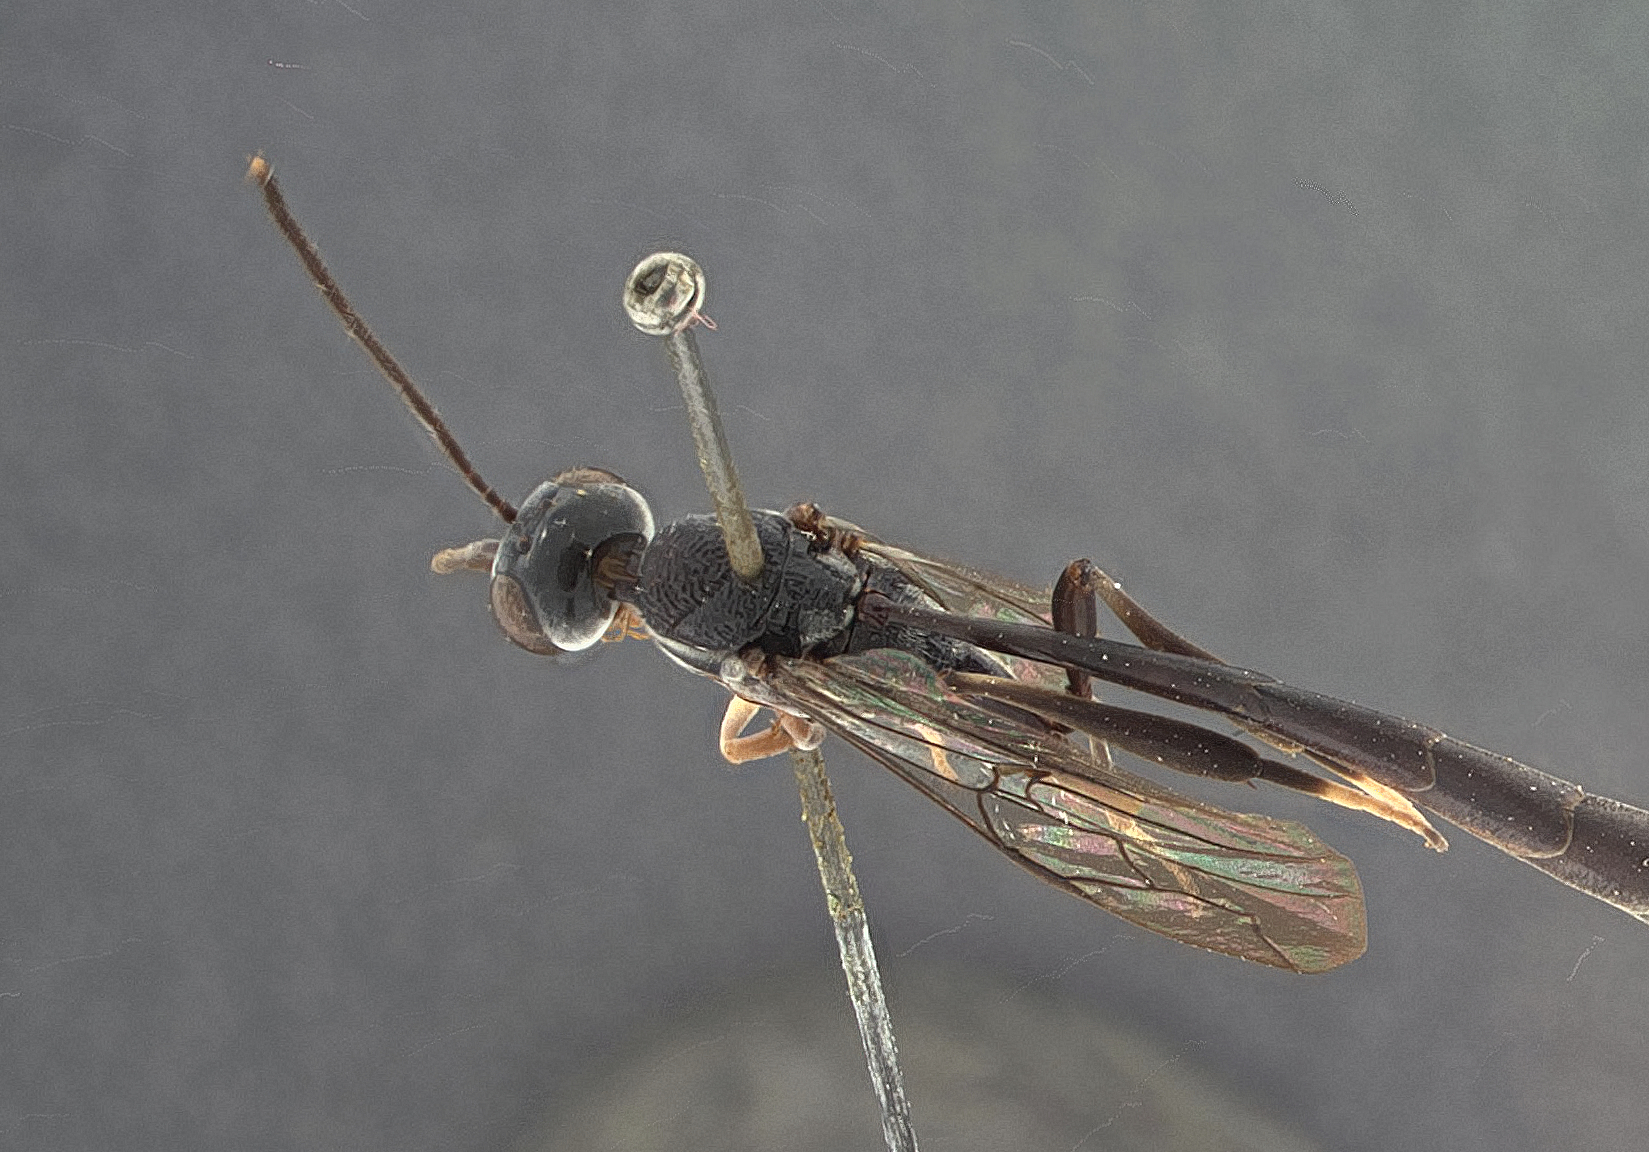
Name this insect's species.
Gasteruption irregularifrons
